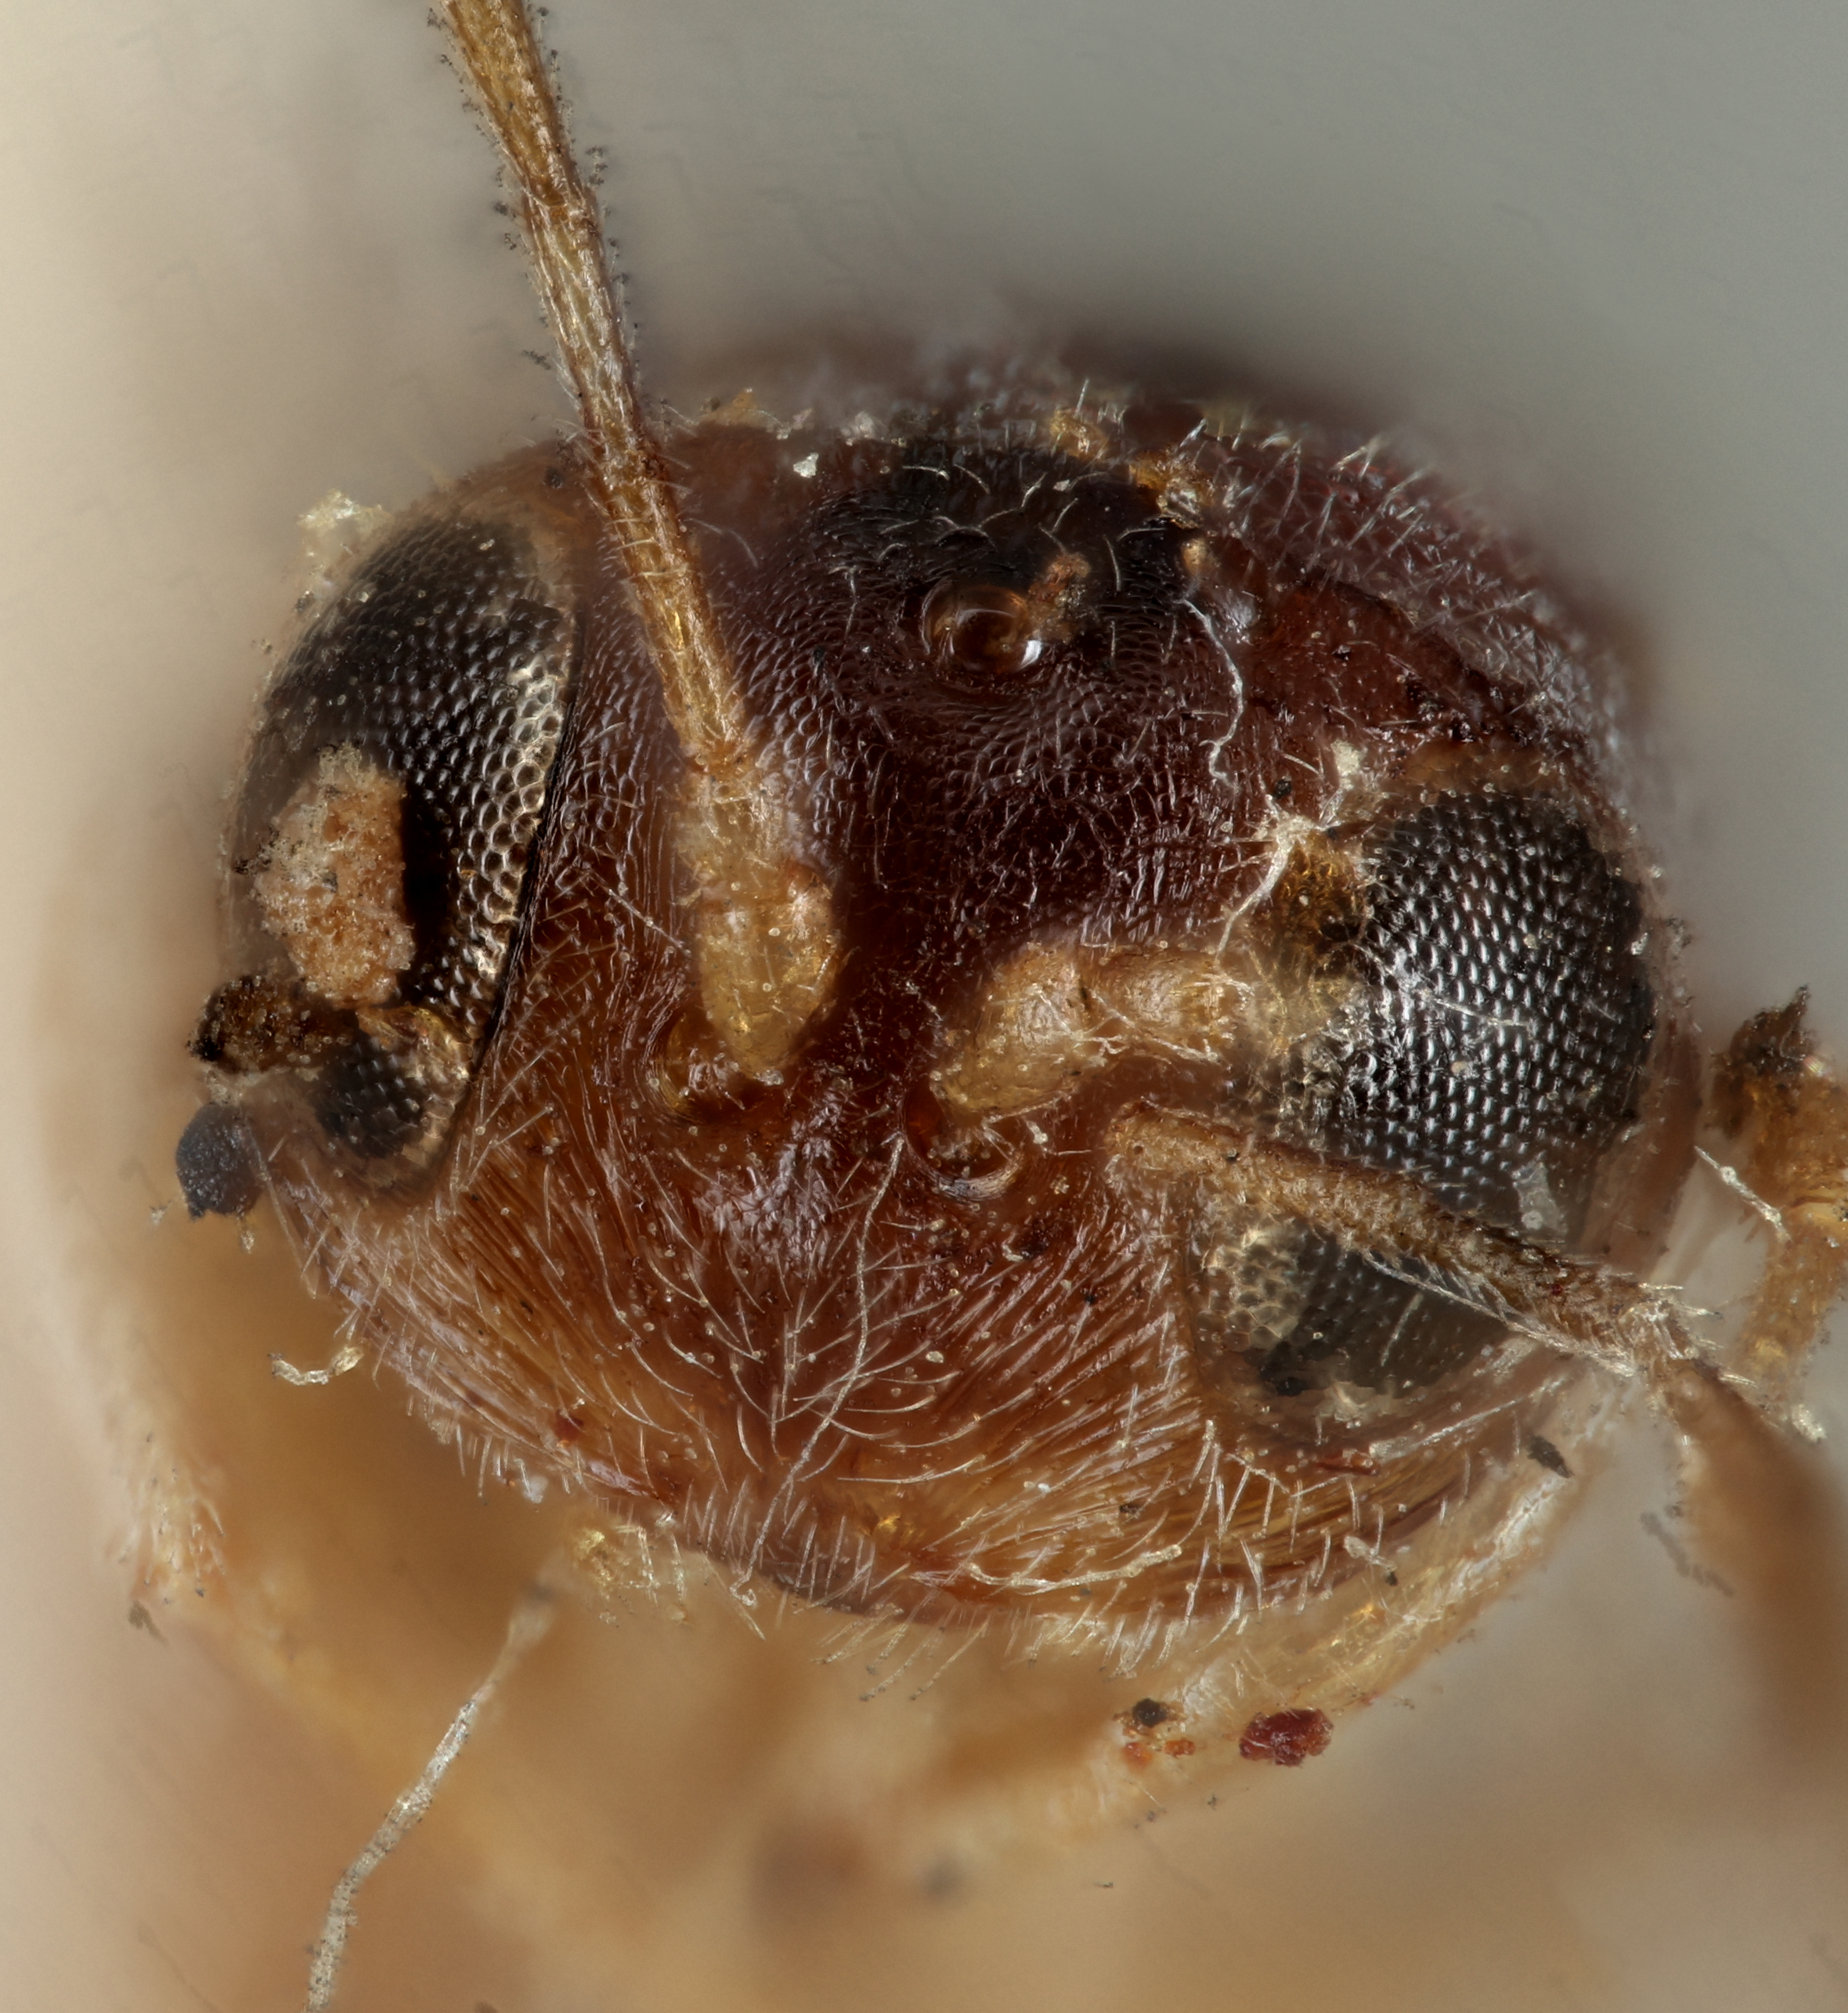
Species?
Ceroptres succinipedis
